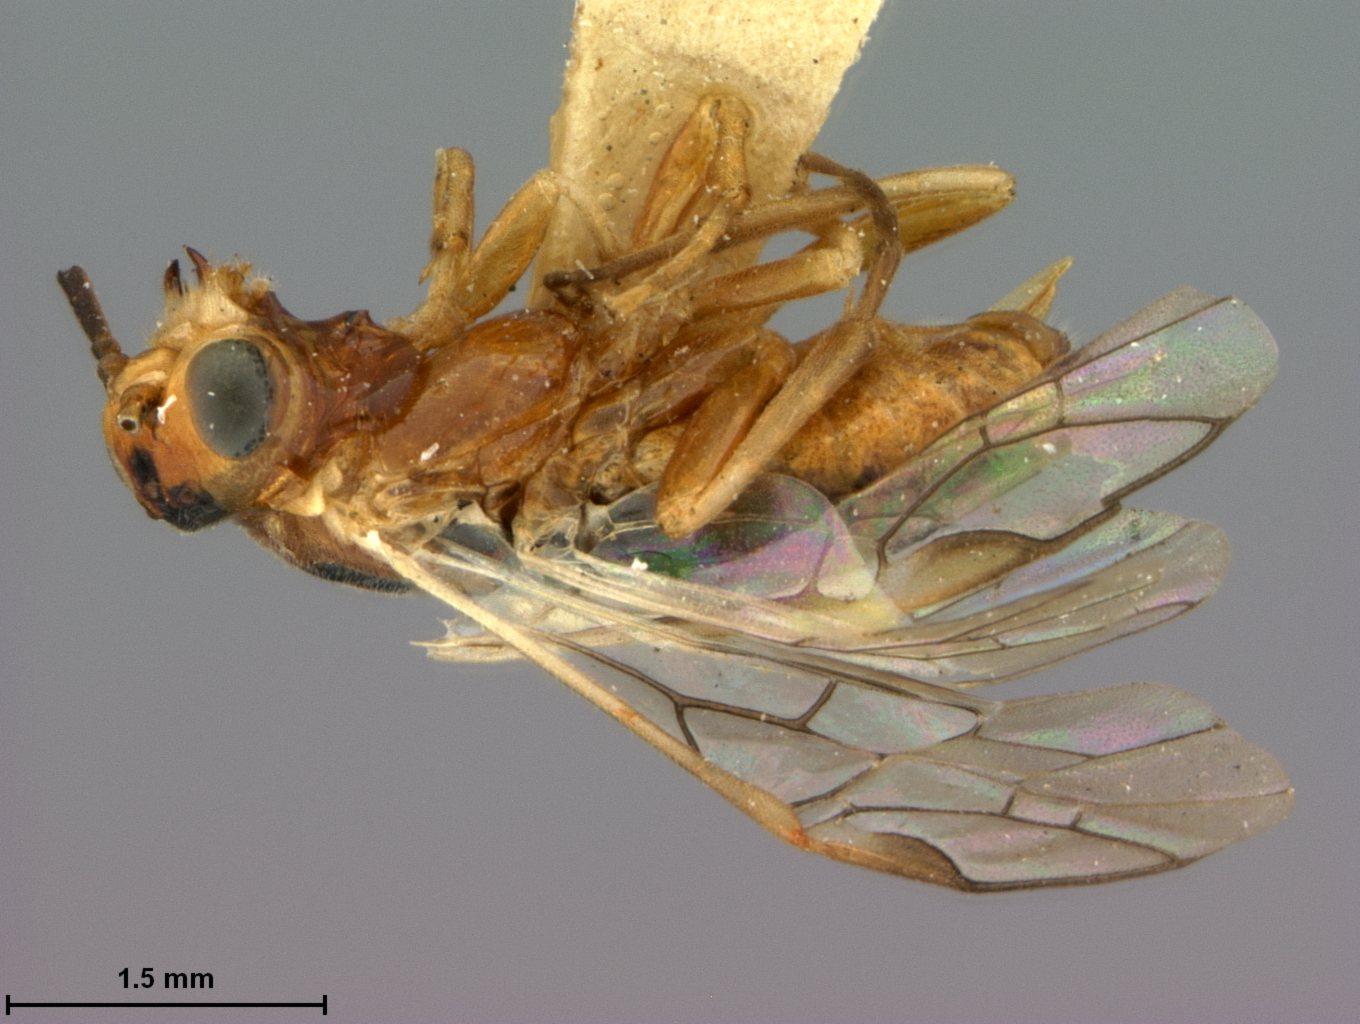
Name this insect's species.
Pontania robusta
